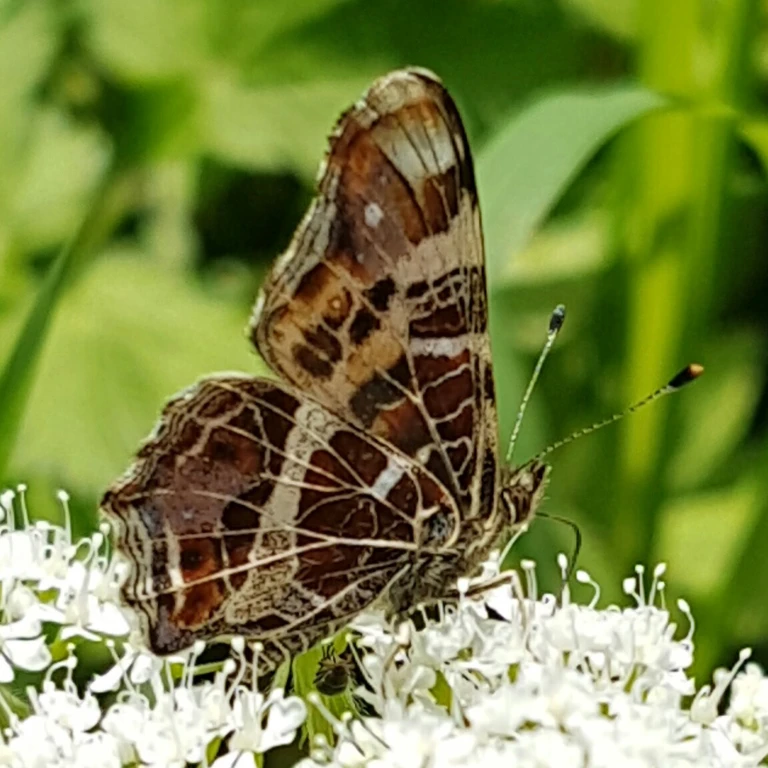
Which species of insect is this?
Araschnia levana
